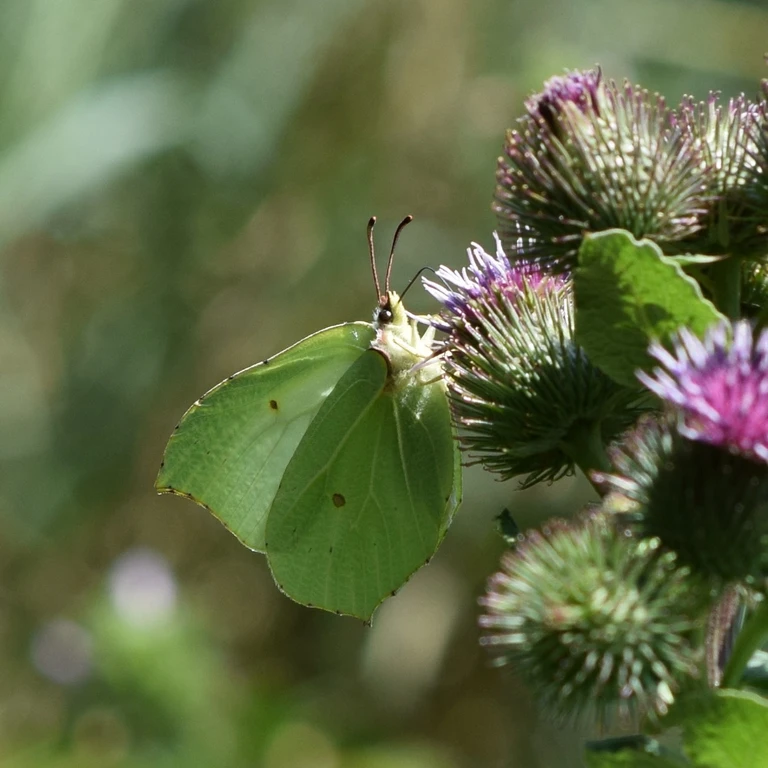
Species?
Gonepteryx rhamni
